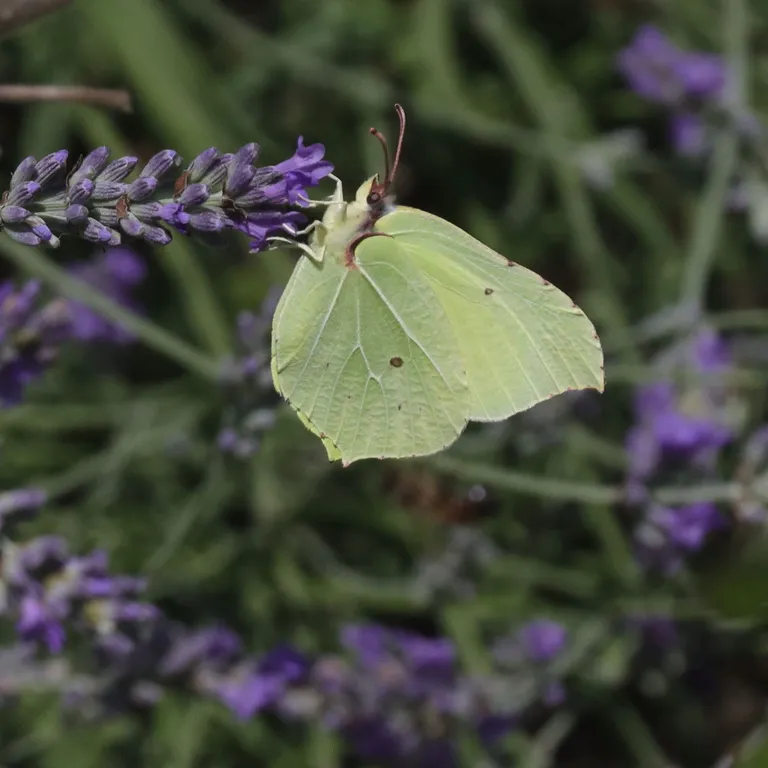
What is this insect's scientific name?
Gonepteryx rhamni
